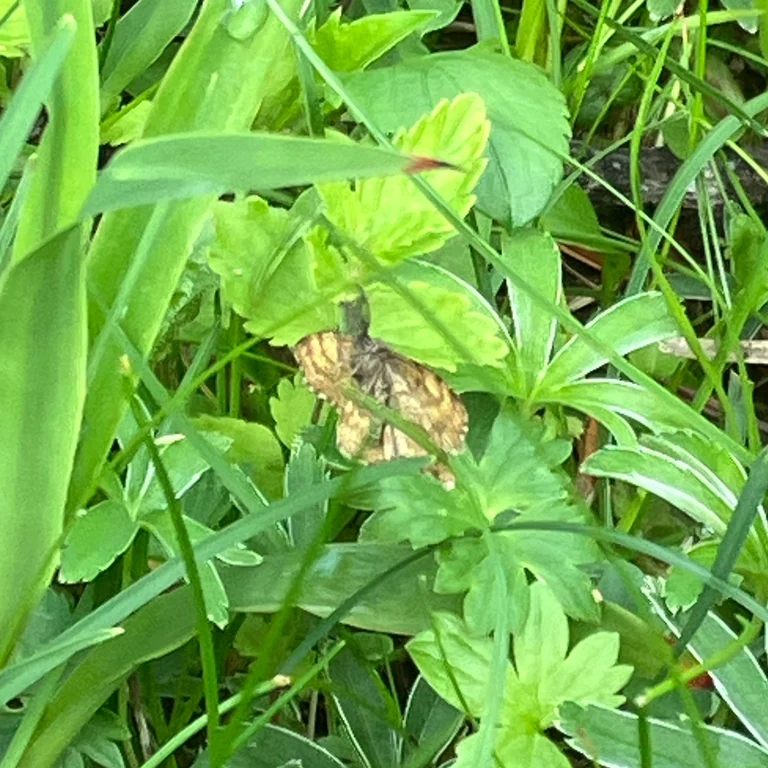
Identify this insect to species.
Ematurga atomaria
